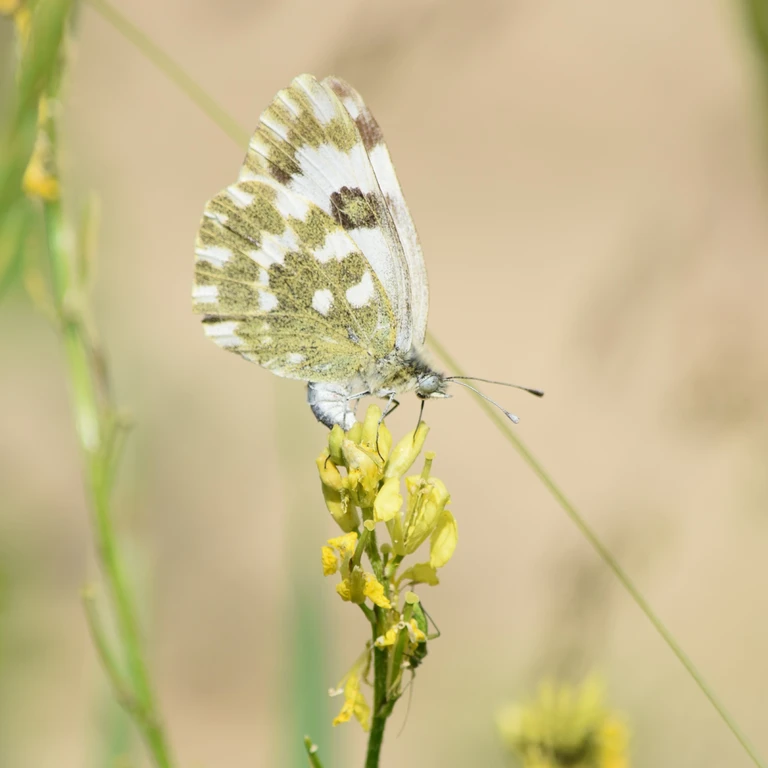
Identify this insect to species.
Pontia edusa
